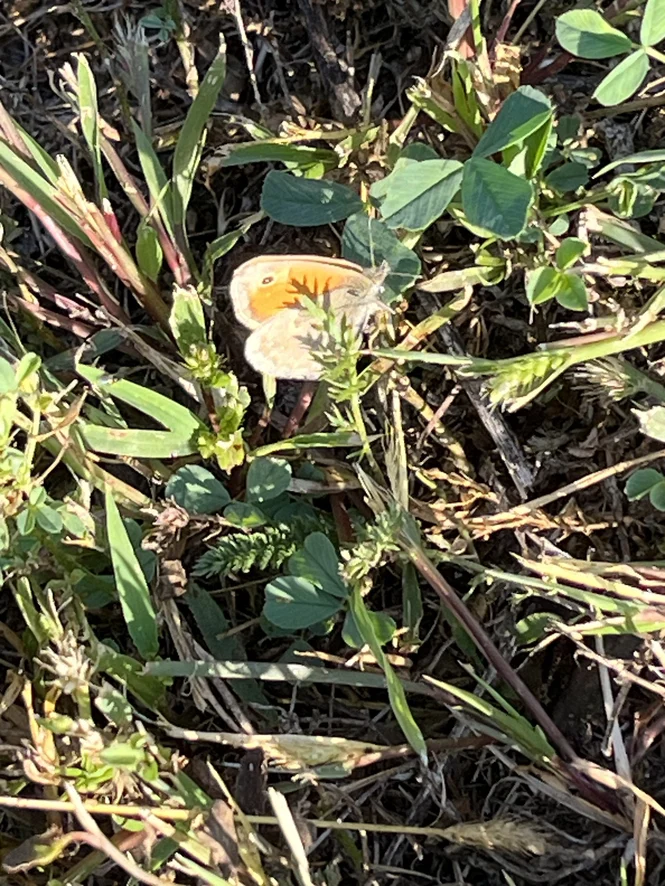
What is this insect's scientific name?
Coenonympha pamphilus
